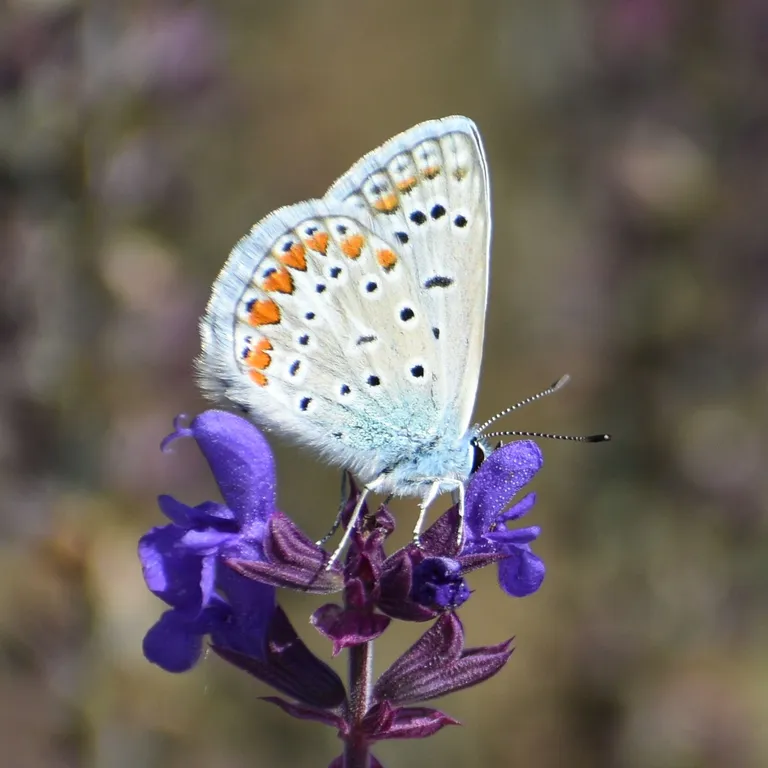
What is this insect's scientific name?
Polyommatus icarus
